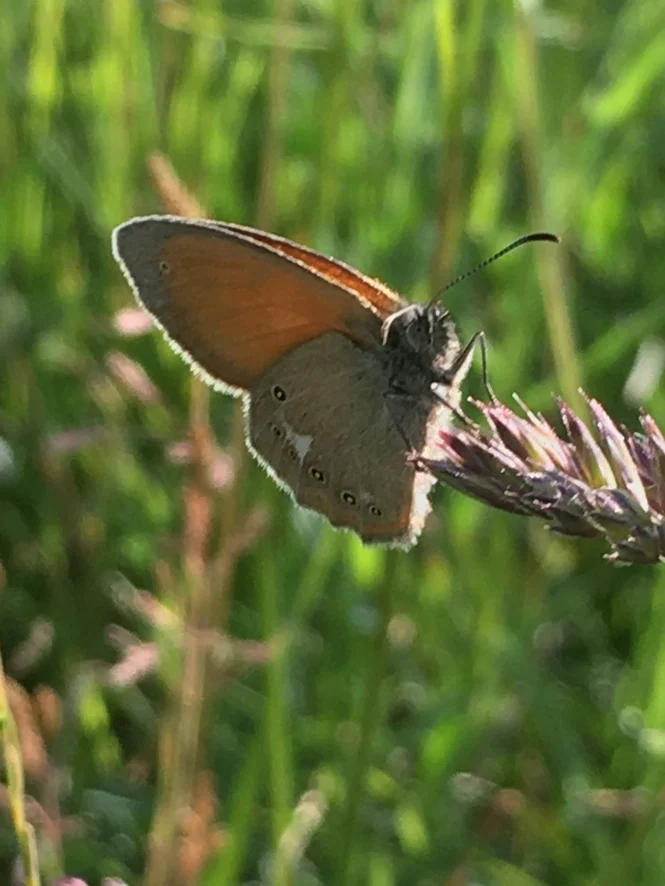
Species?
Coenonympha glycerion (also Coenonympha iphis)
